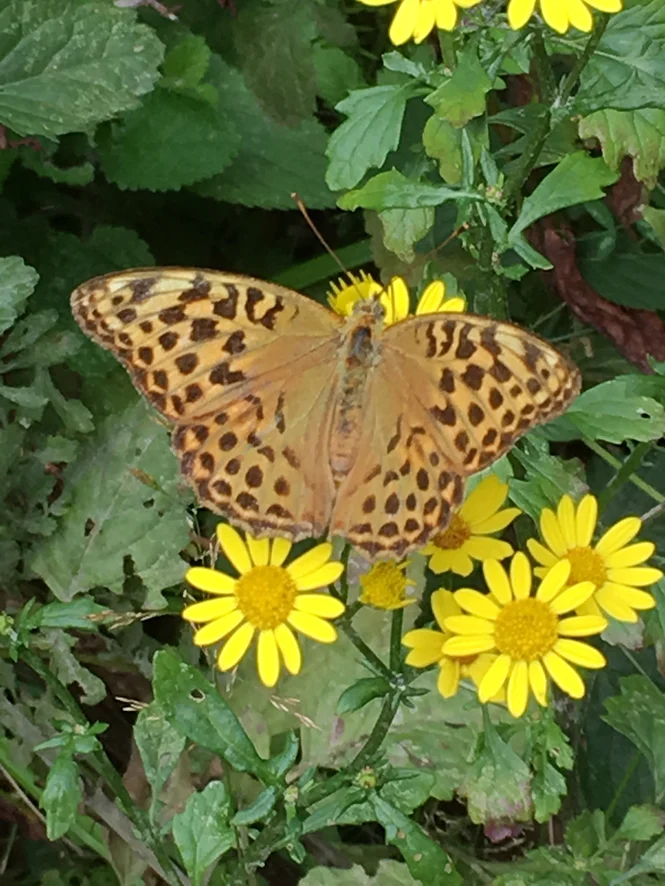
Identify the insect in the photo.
Argynnis paphia
